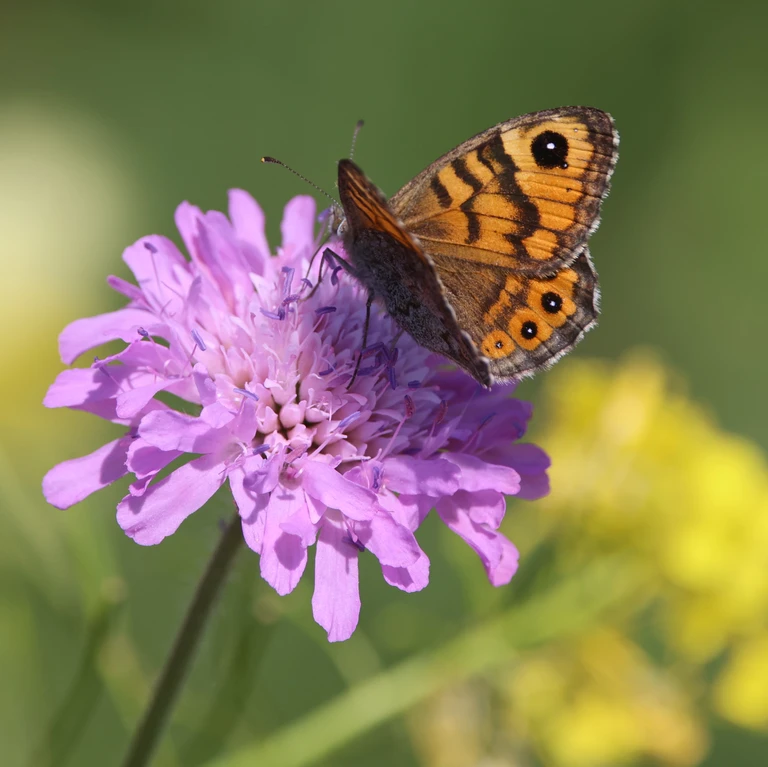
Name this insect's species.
Lasiommata megera (also Pararge megera)
